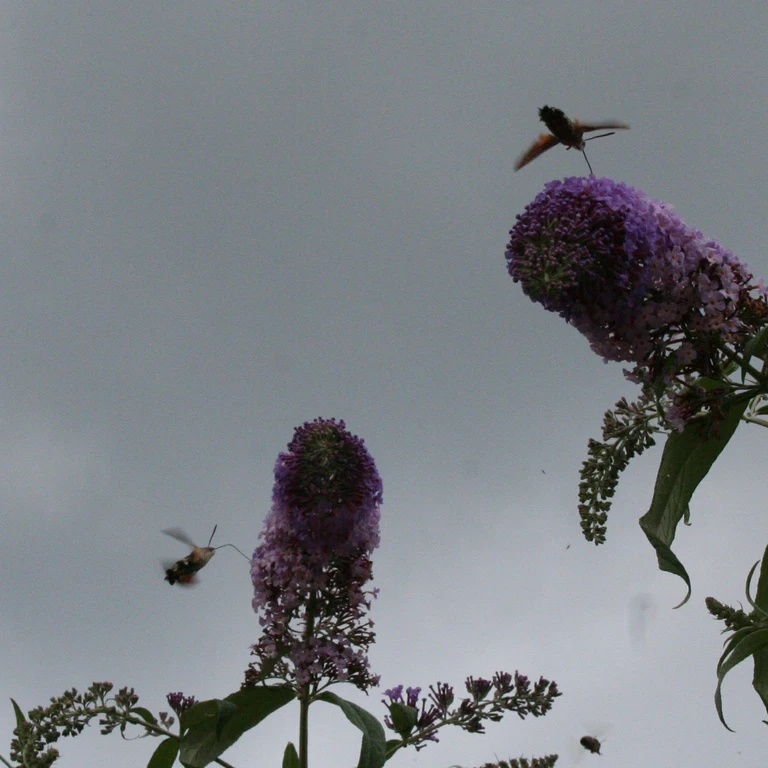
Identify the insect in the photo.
Macroglossum stellatarum
